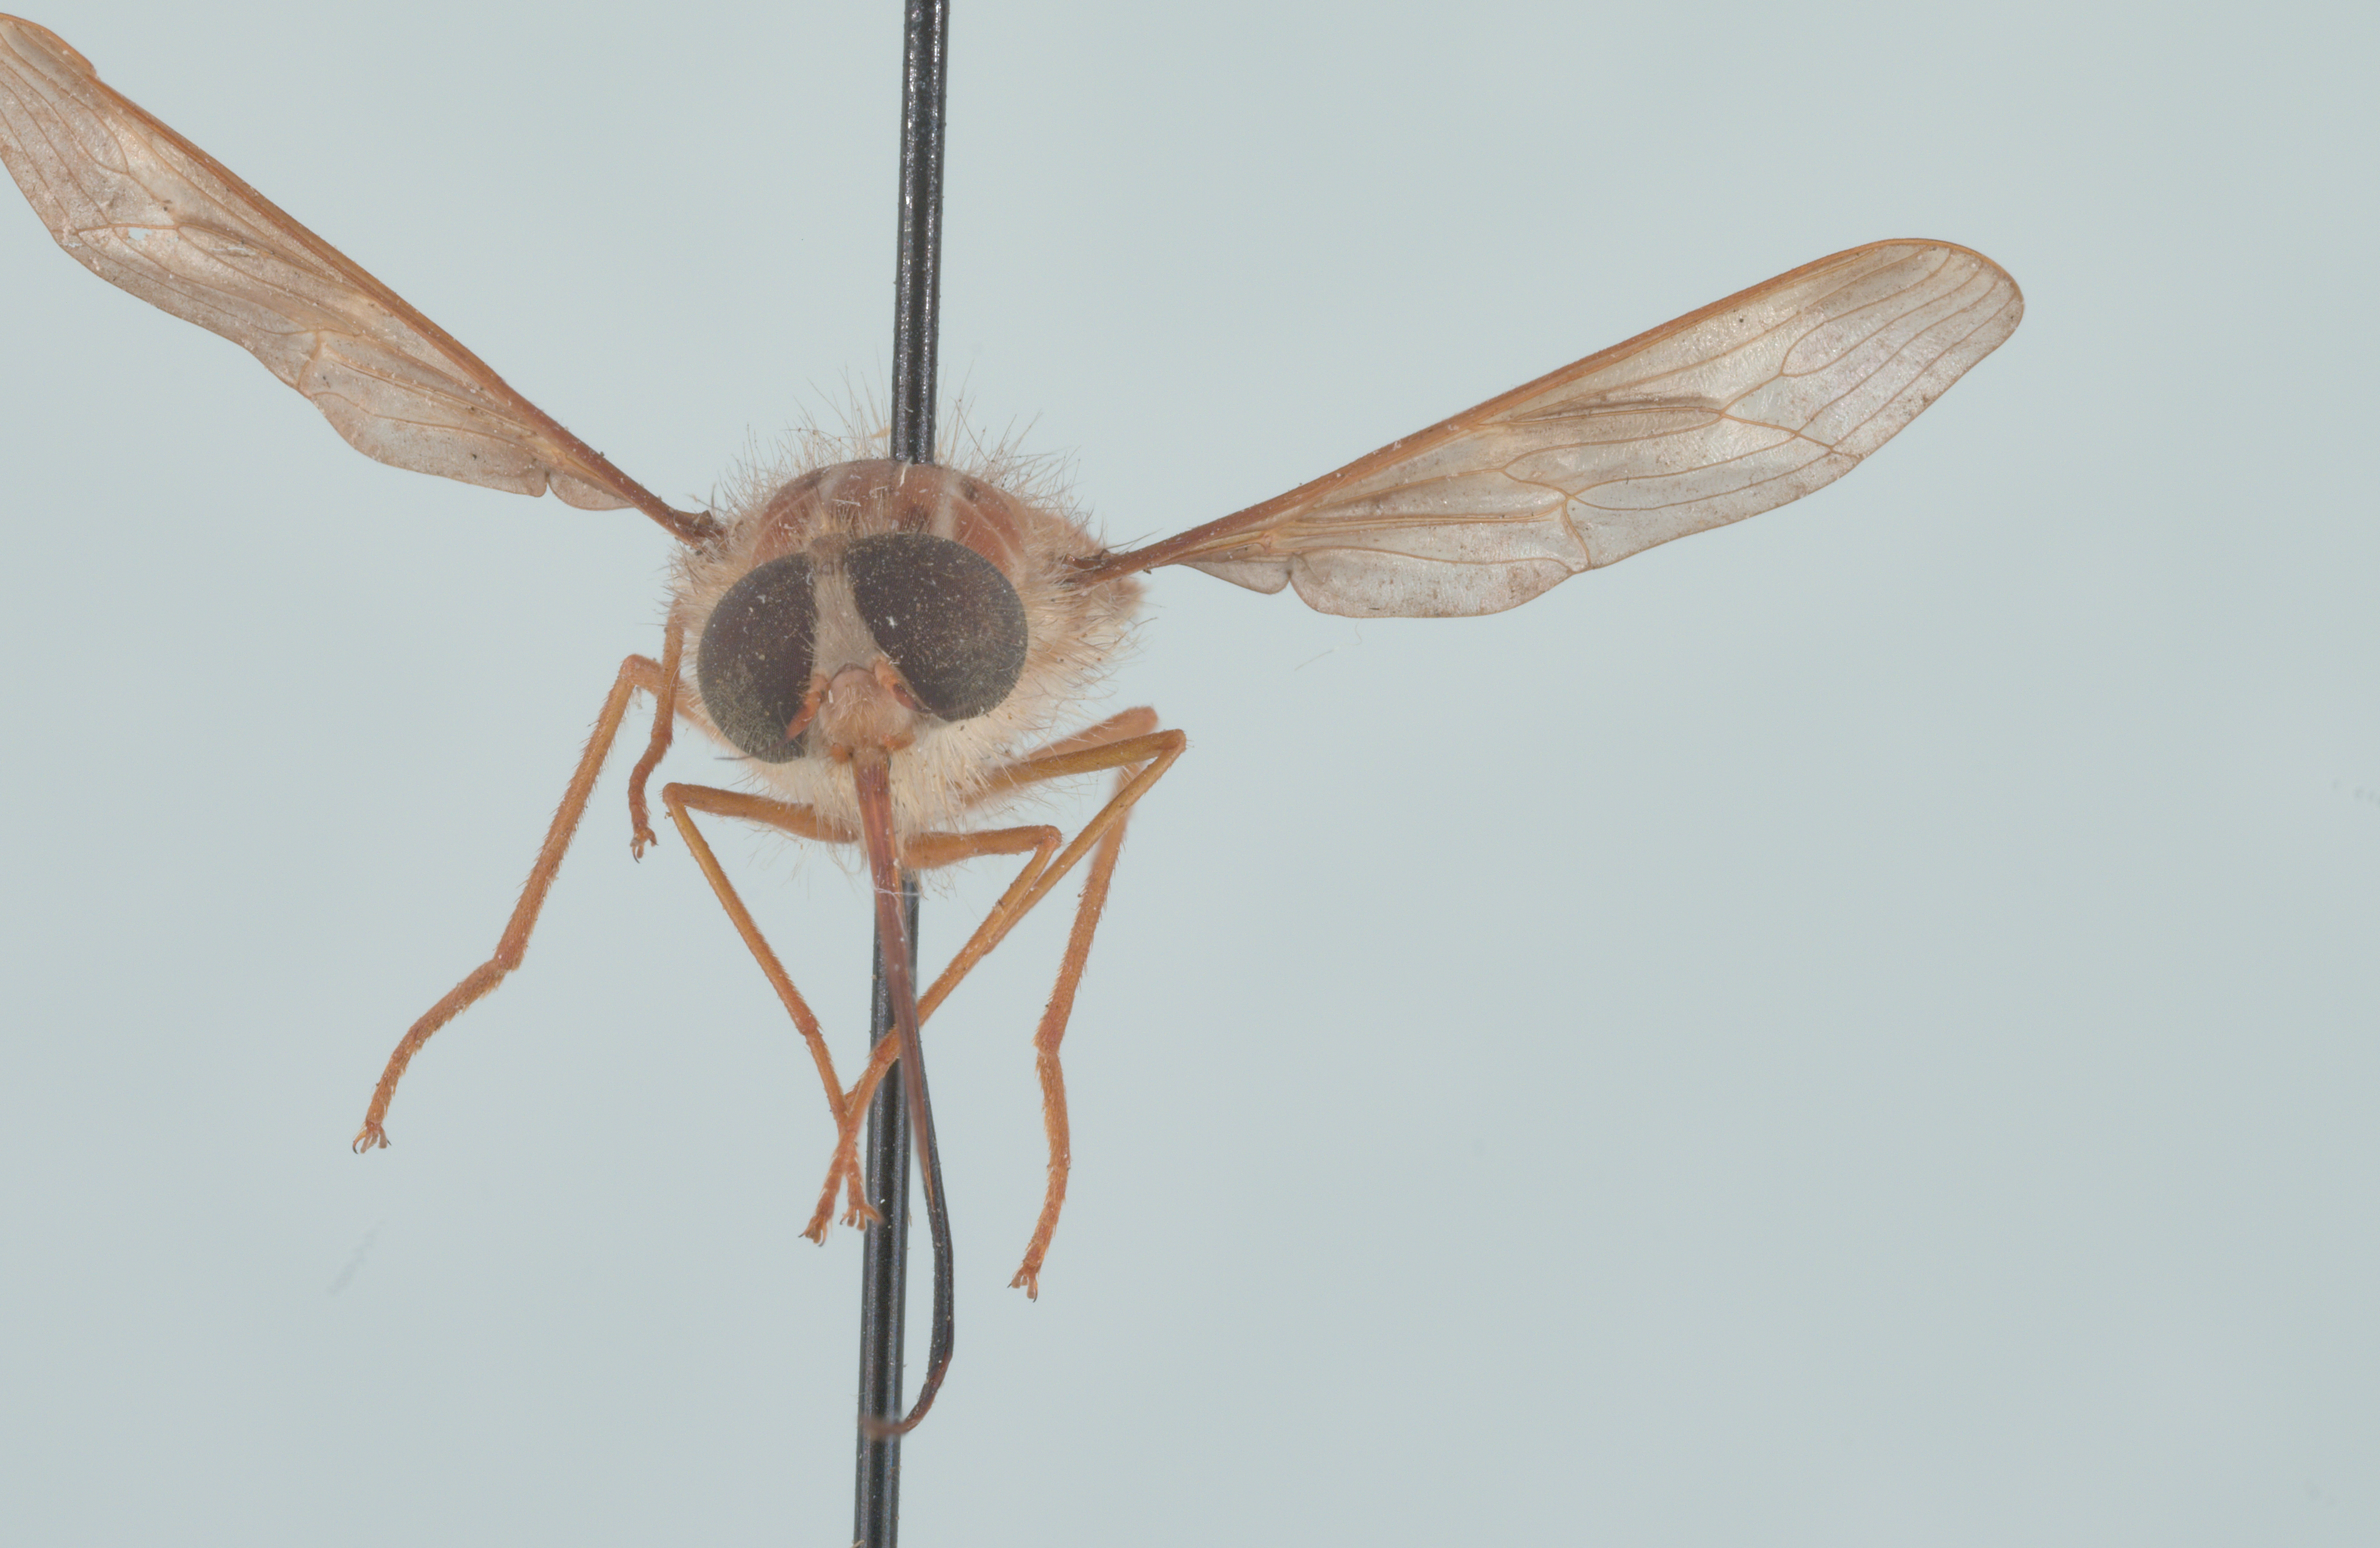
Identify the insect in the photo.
Hirmoneura nubipennis (also Trichophthalma nubipennis)
